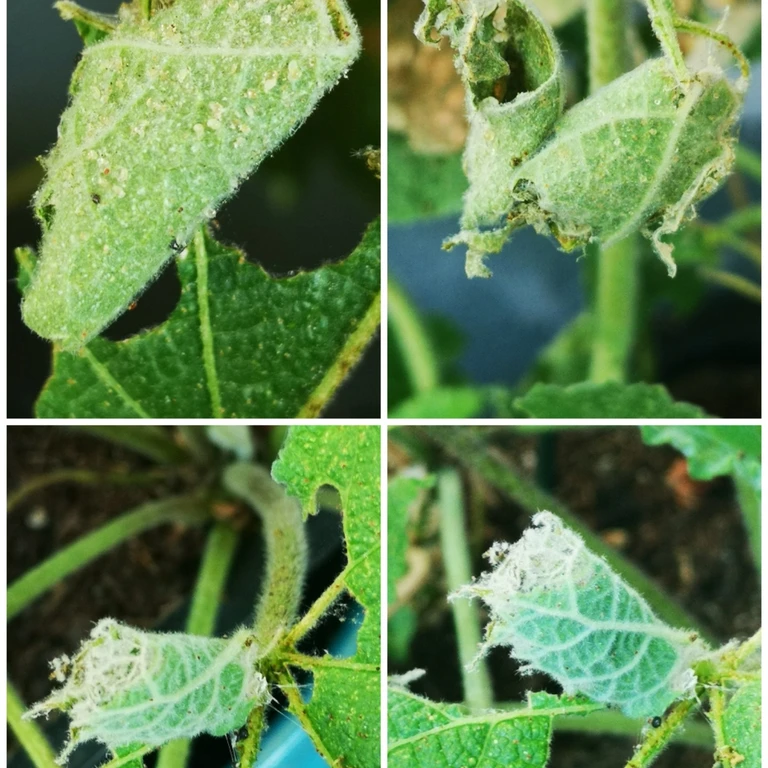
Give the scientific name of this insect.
Carcharodus alceae
